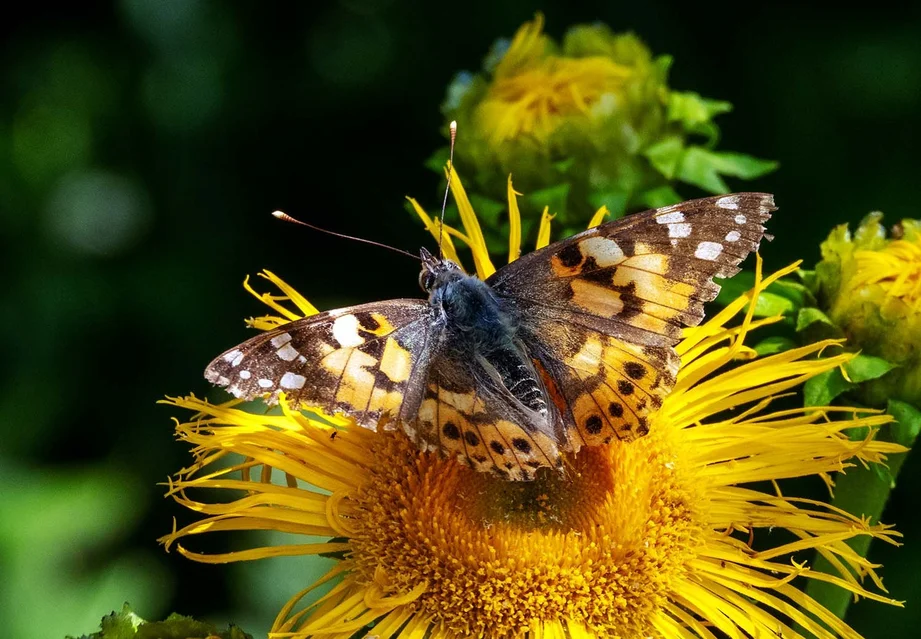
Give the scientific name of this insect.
Vanessa cardui
